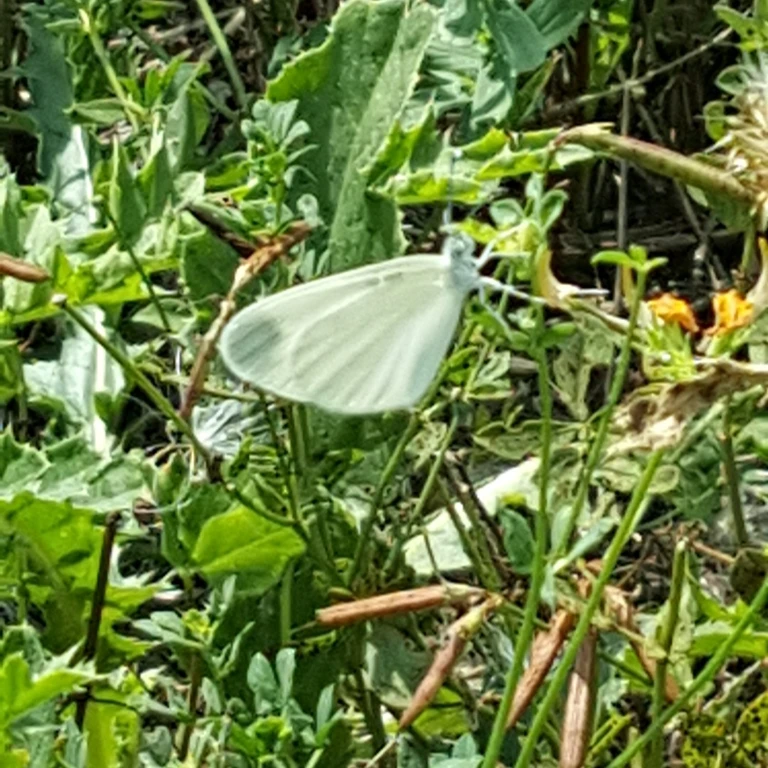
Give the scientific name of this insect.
Leptidea sinapis/juvernica
